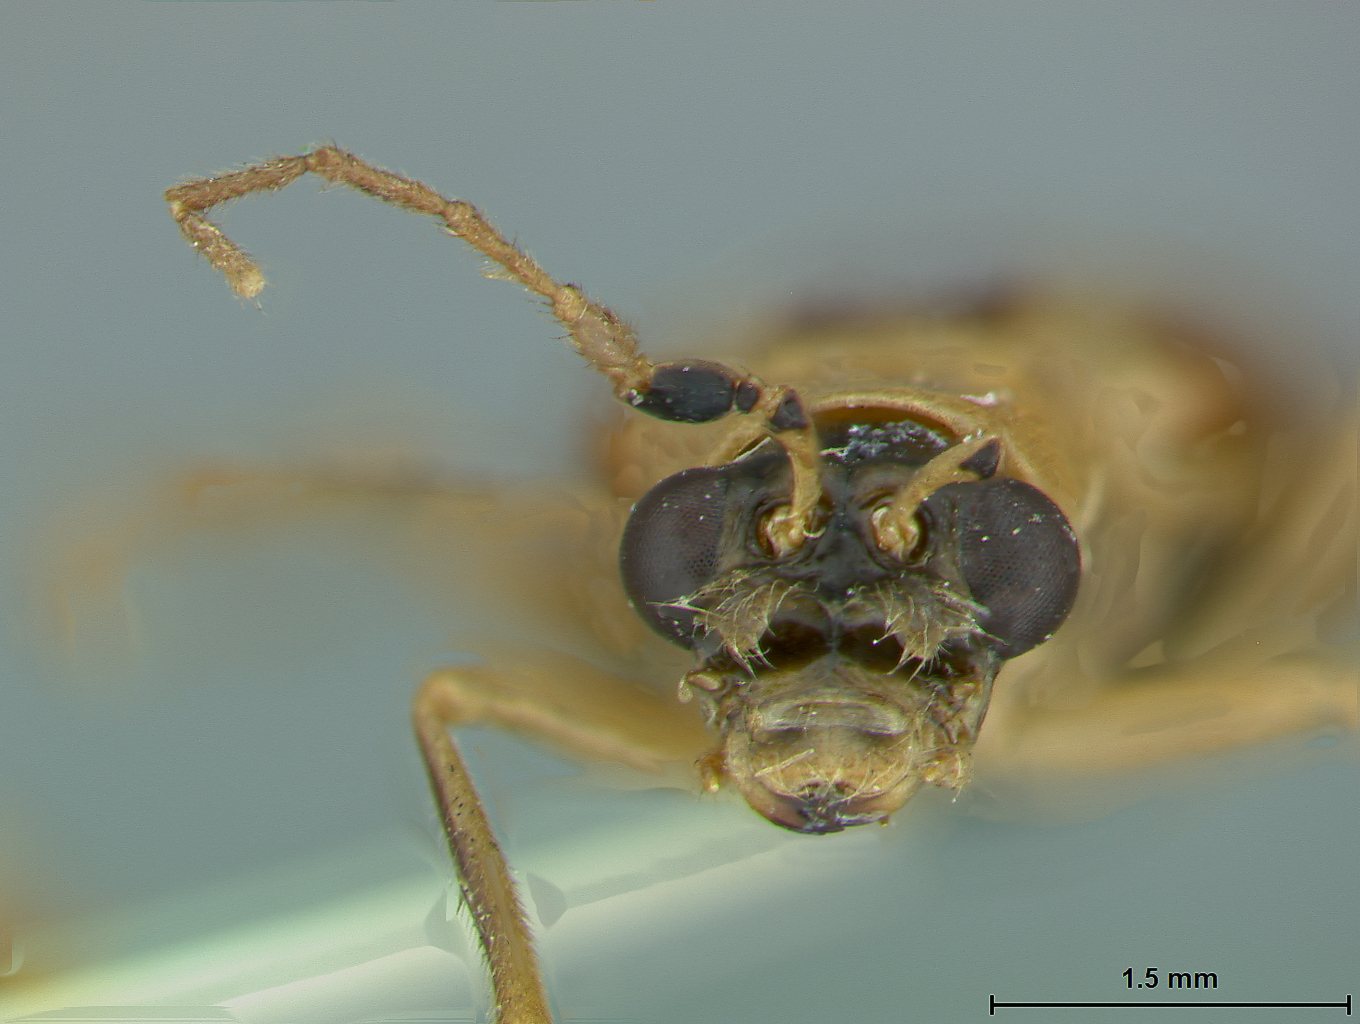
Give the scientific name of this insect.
Eccoptopsis costaricensis
